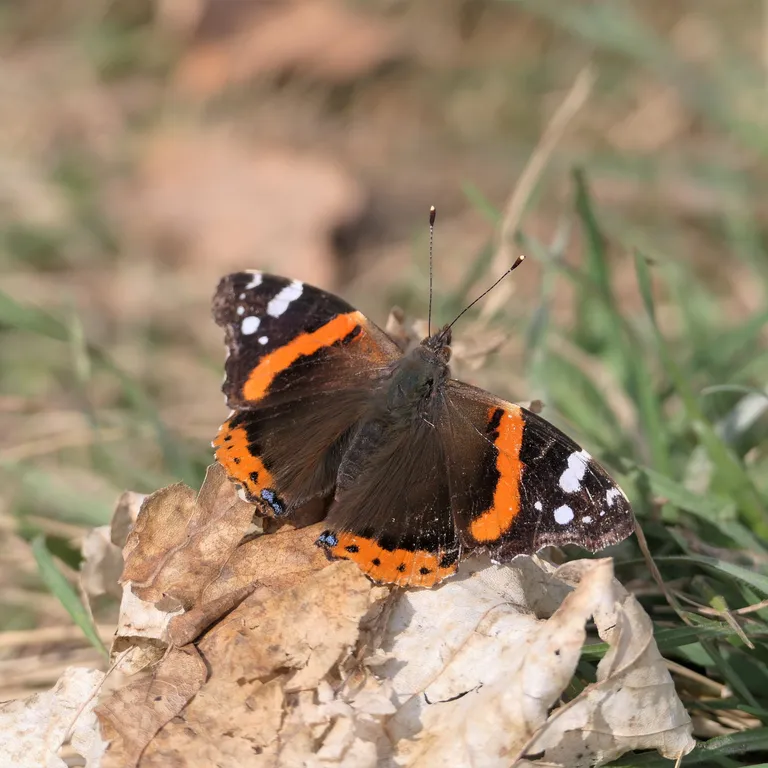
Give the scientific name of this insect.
Vanessa atalanta
